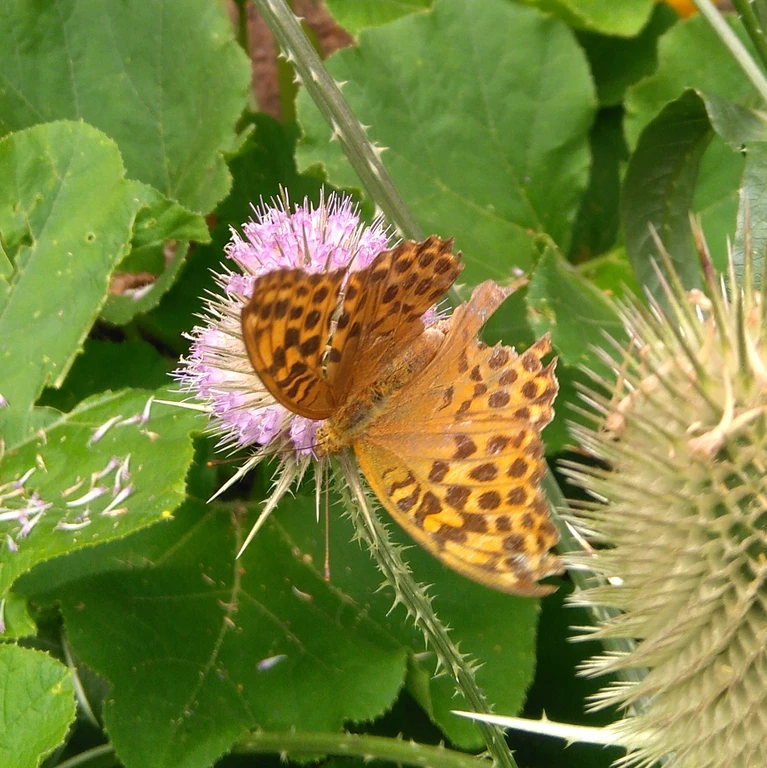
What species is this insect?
Argynnis paphia
